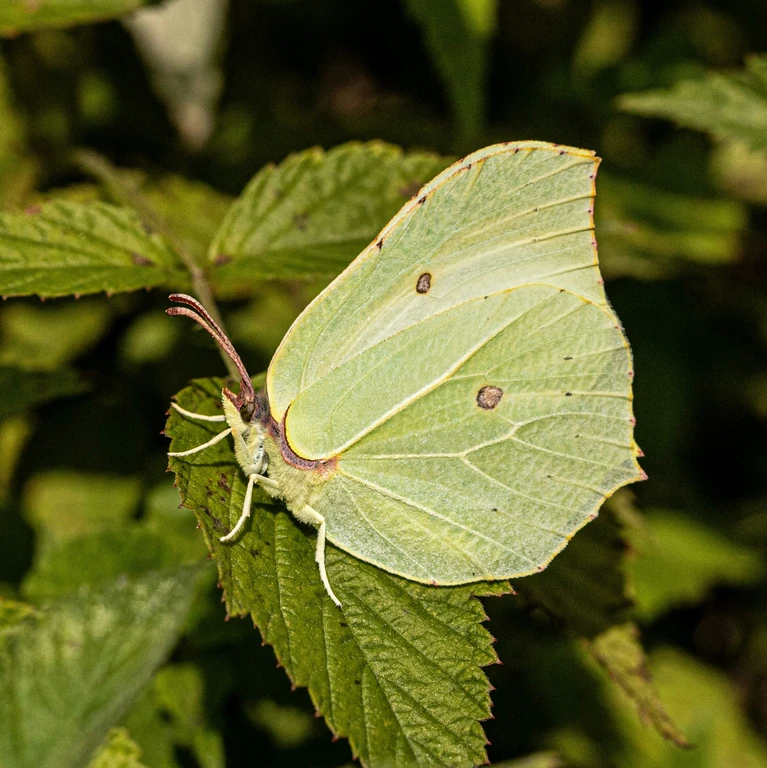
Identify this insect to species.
Gonepteryx rhamni
